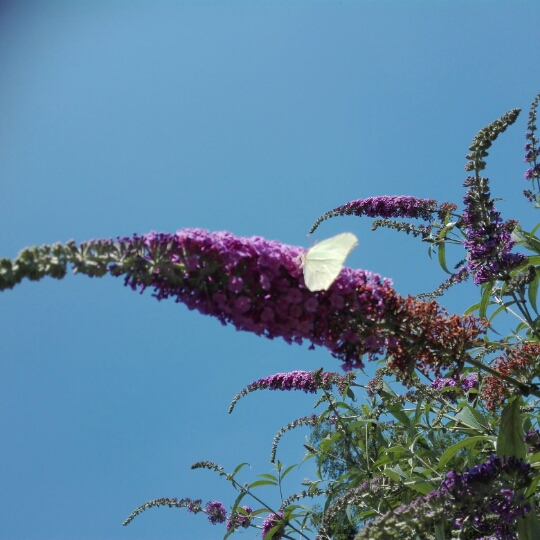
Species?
Gonepteryx rhamni
